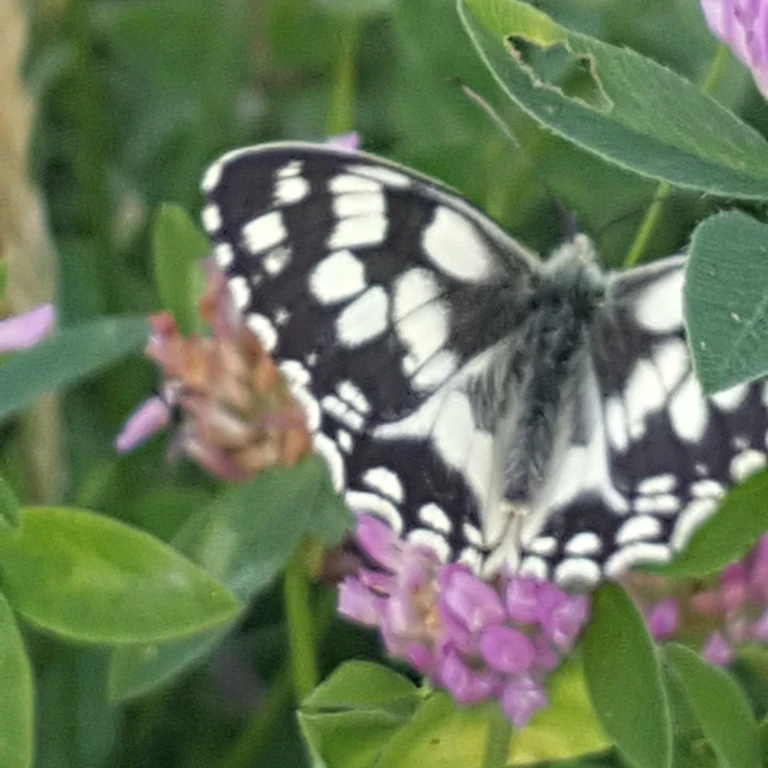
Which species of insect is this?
Melanargia galathea
